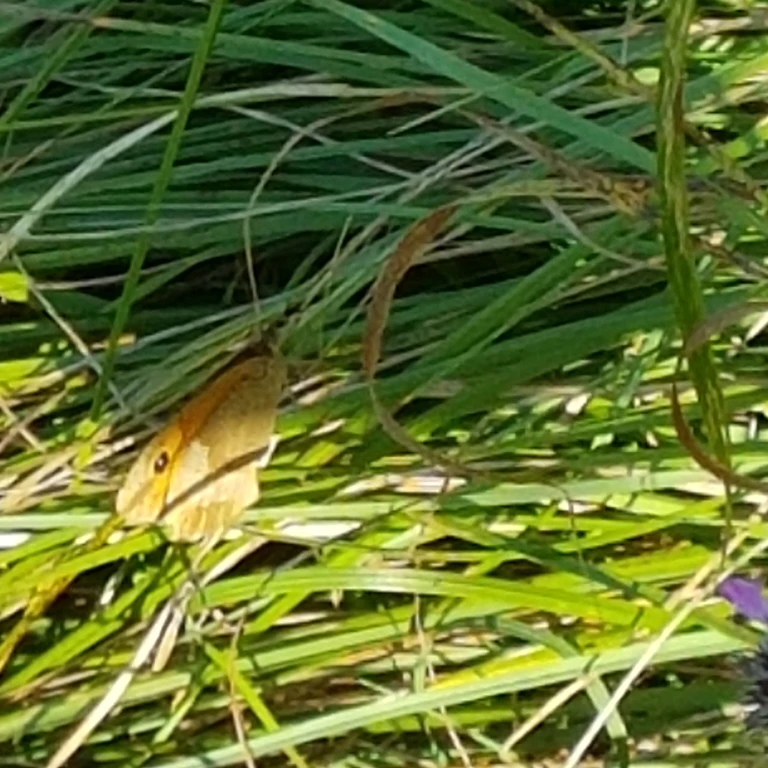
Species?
Maniola jurtina
